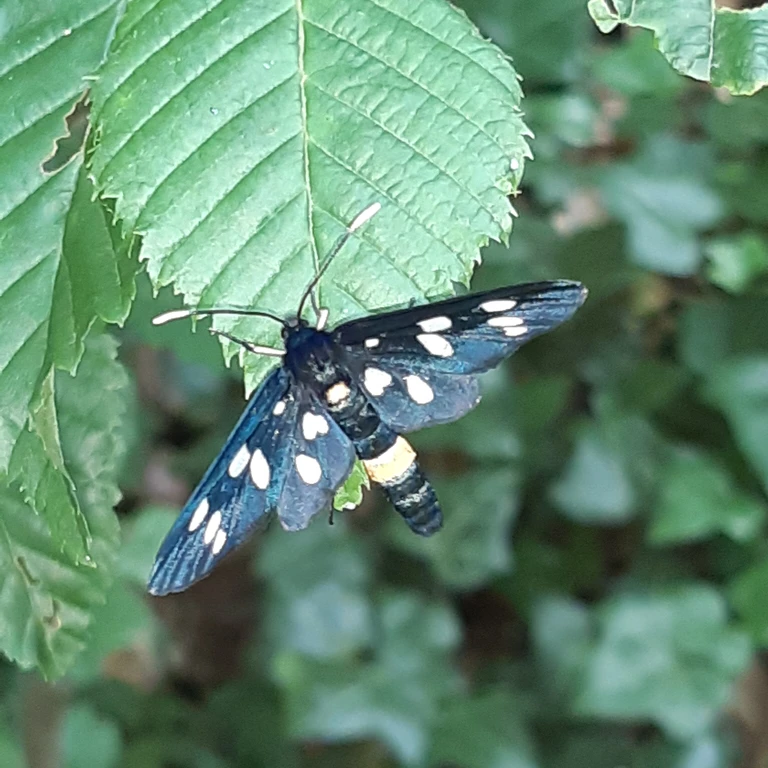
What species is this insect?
Amata phegea
